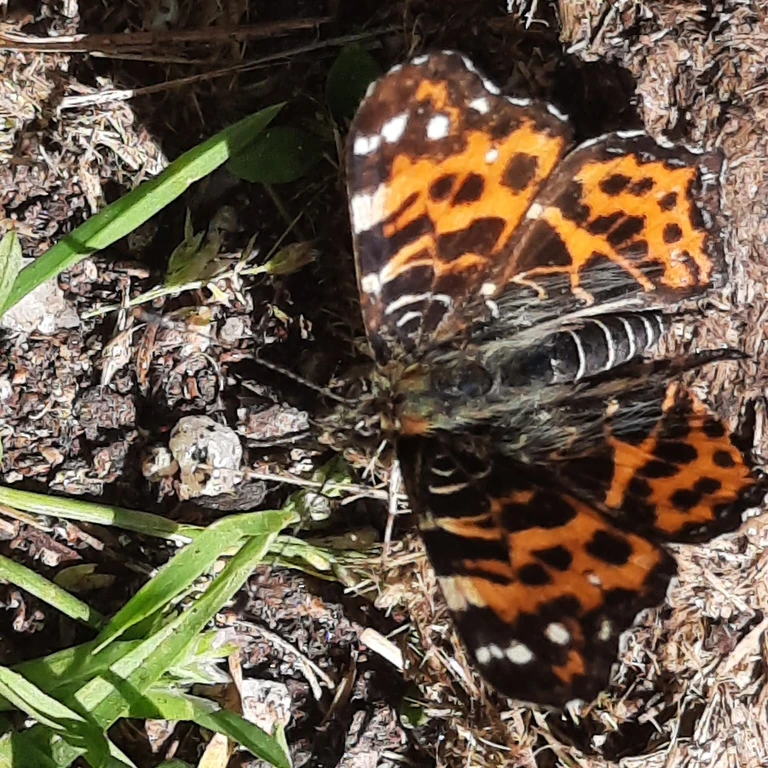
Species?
Araschnia levana
